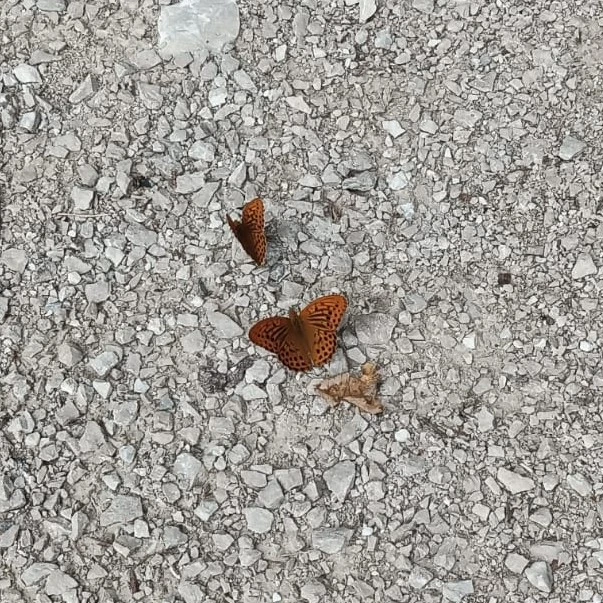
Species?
Argynnis paphia
